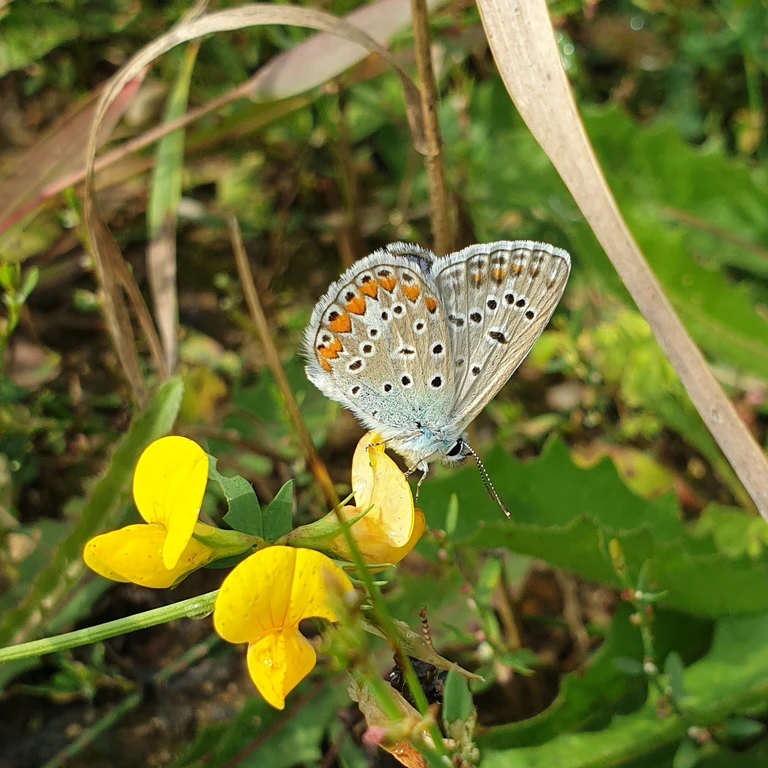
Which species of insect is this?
Polyommatus icarus
